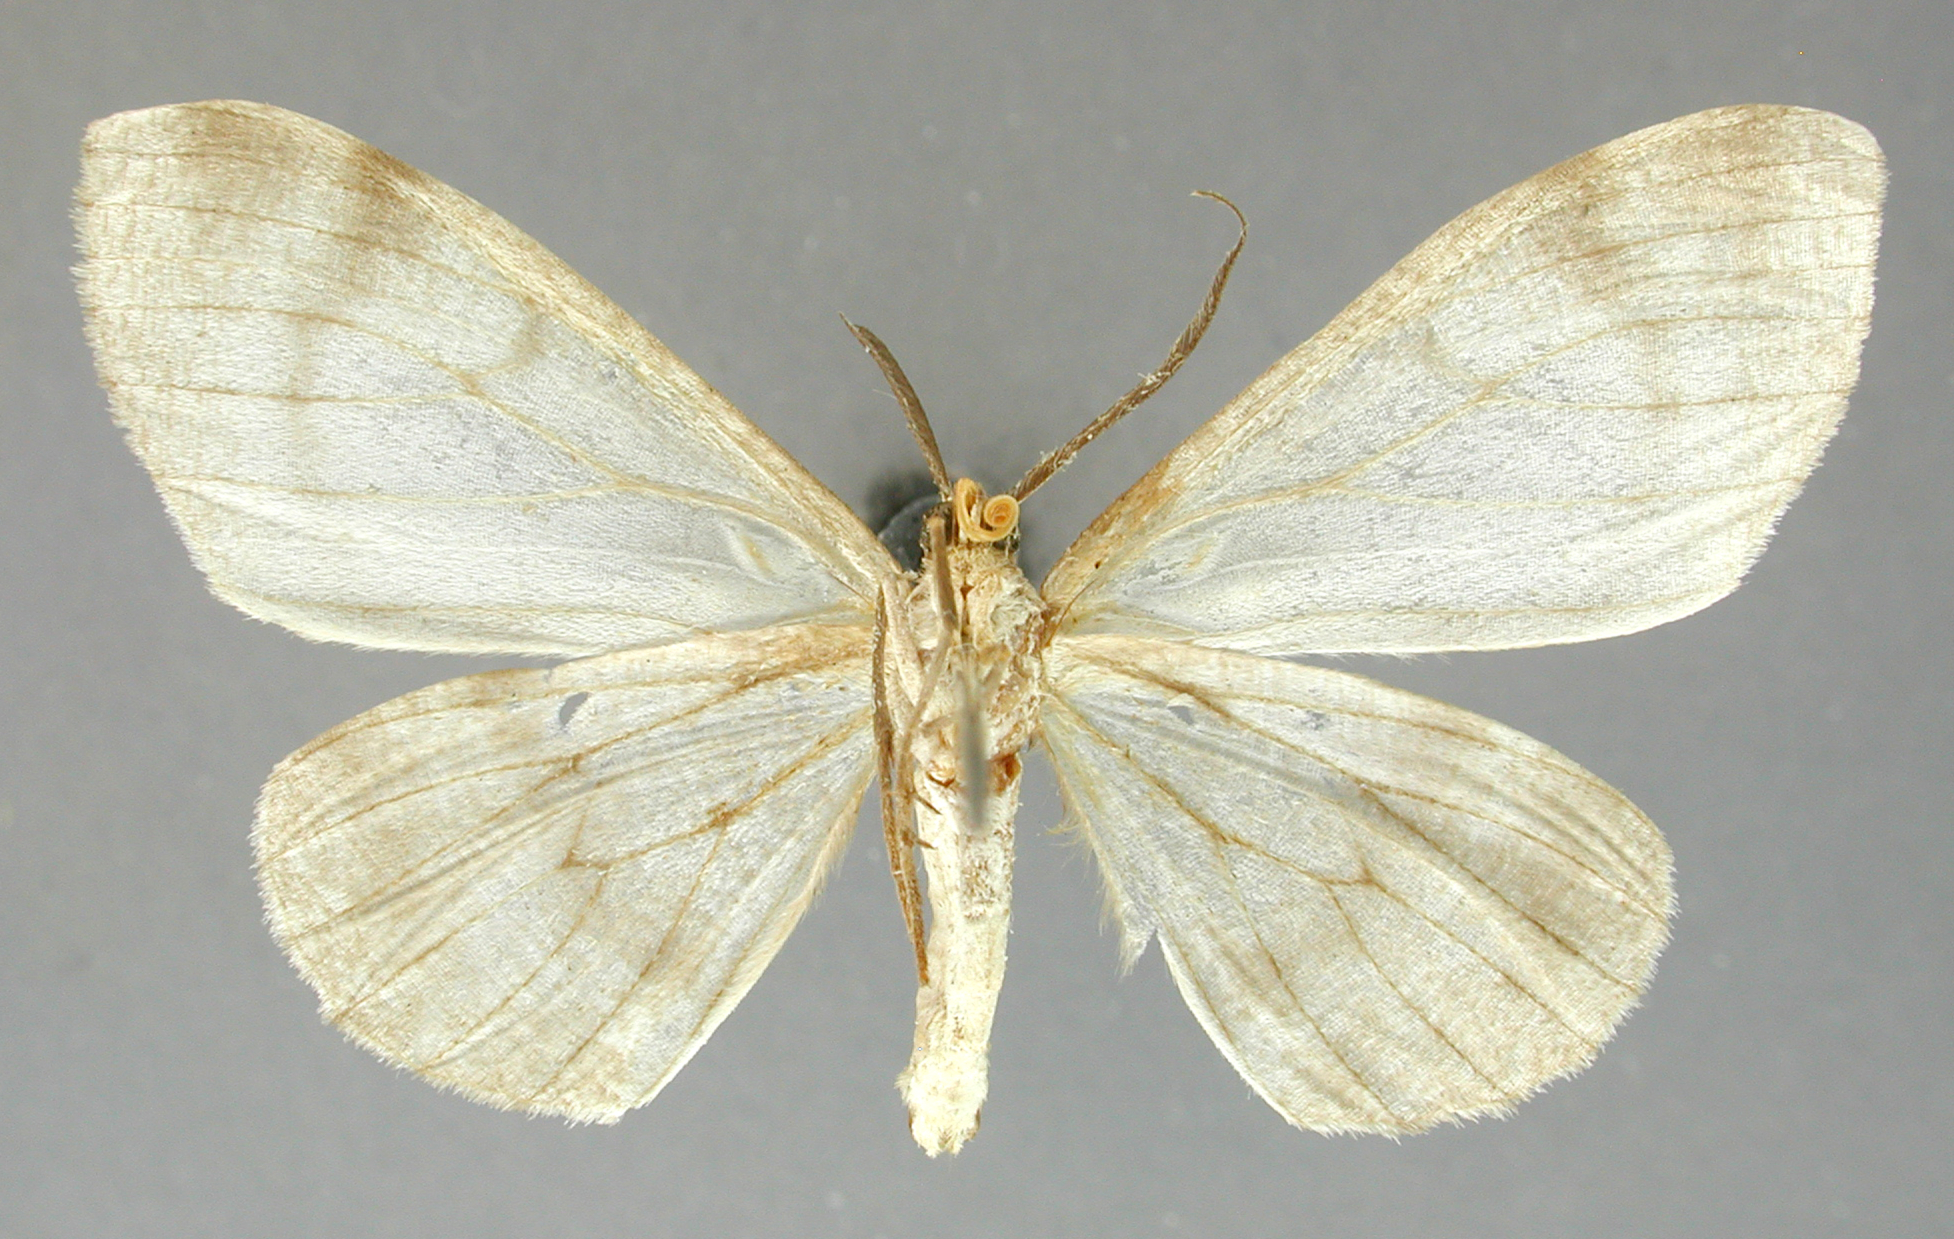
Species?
Nipteria deformis
